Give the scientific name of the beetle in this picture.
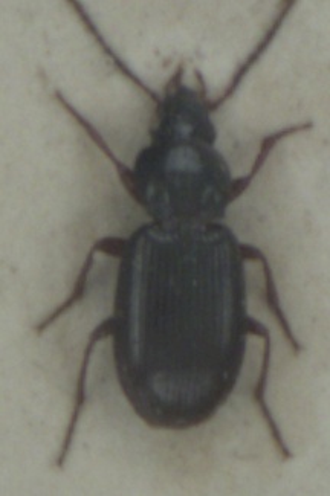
Pterostichus strenuus
